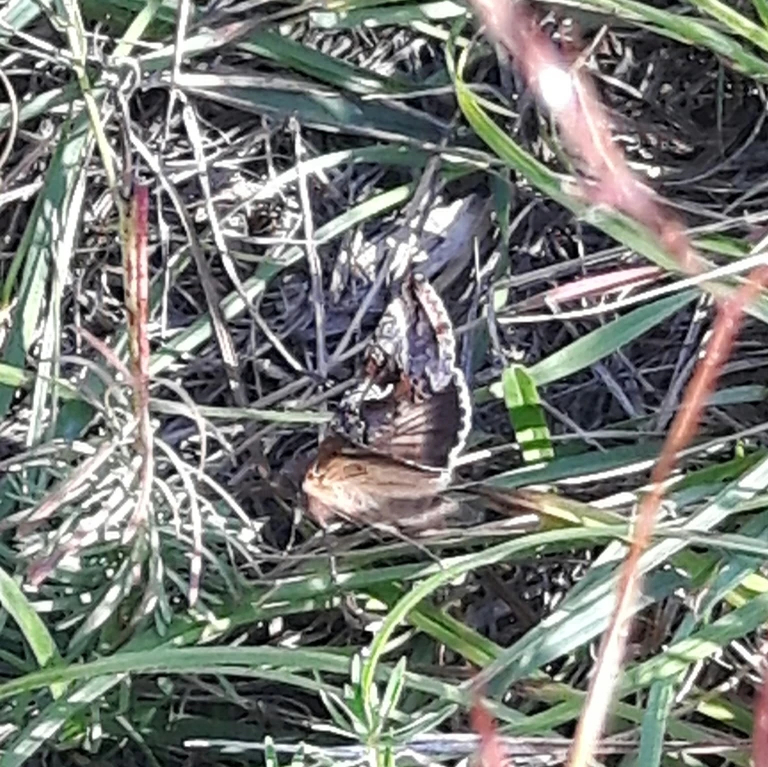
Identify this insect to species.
Autographa gamma
